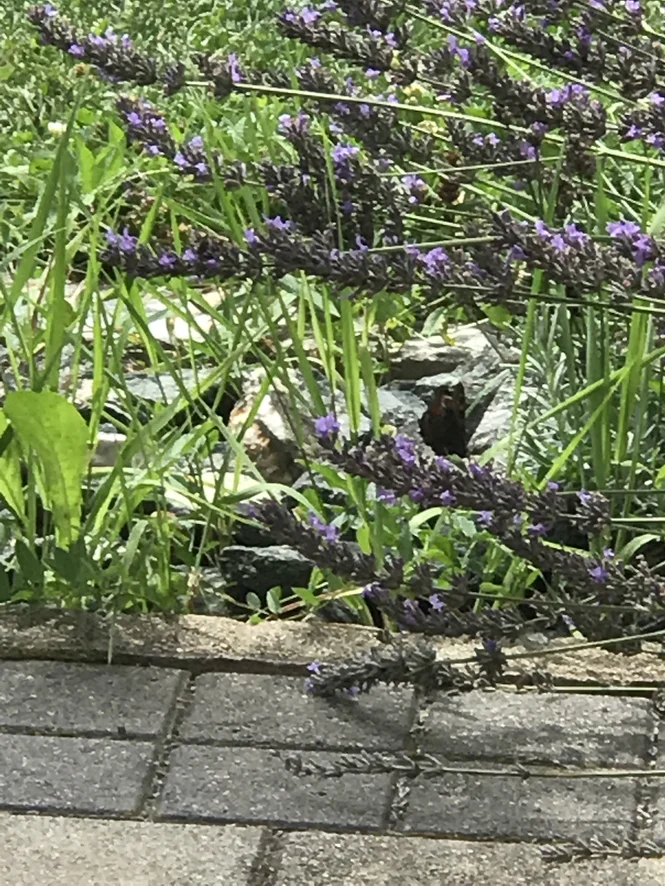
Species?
Aglais io
